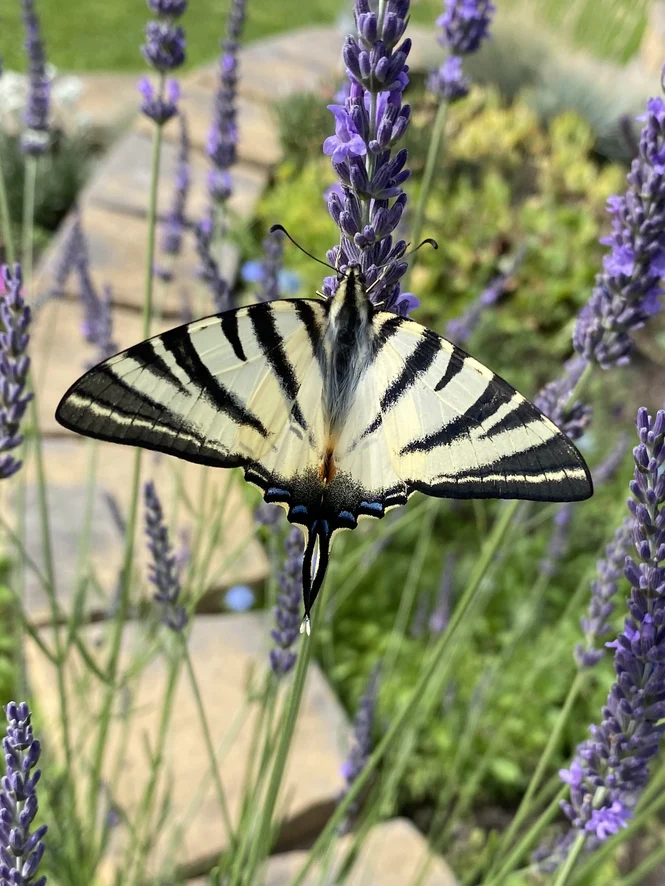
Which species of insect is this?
Iphiclides podalirius
